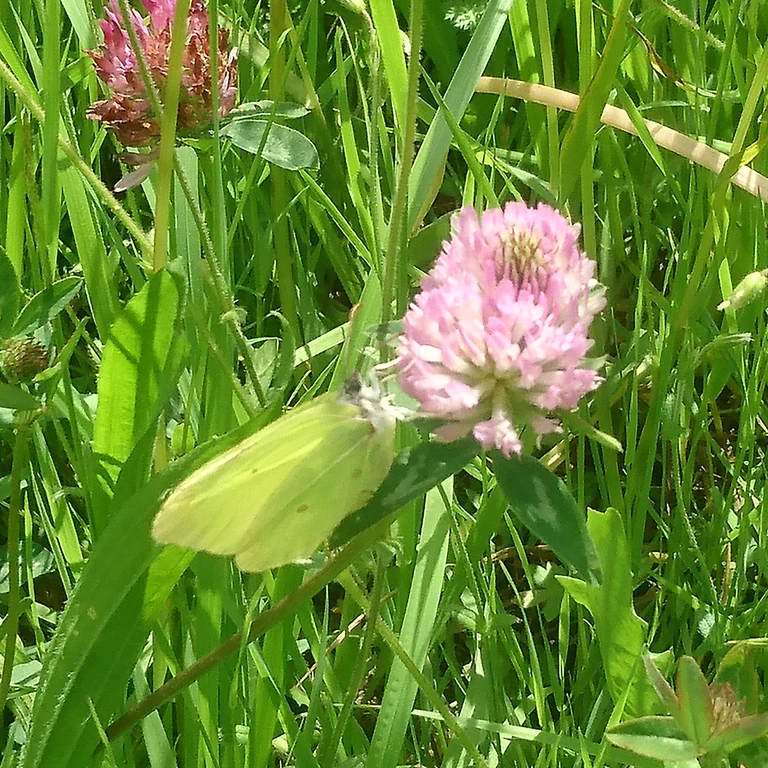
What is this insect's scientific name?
Gonepteryx rhamni
